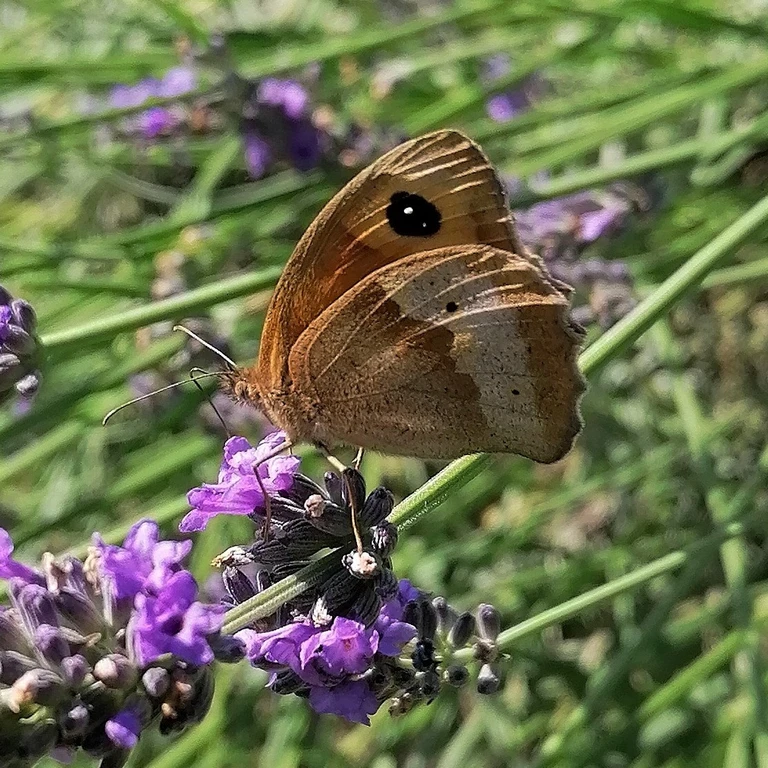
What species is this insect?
Maniola jurtina
